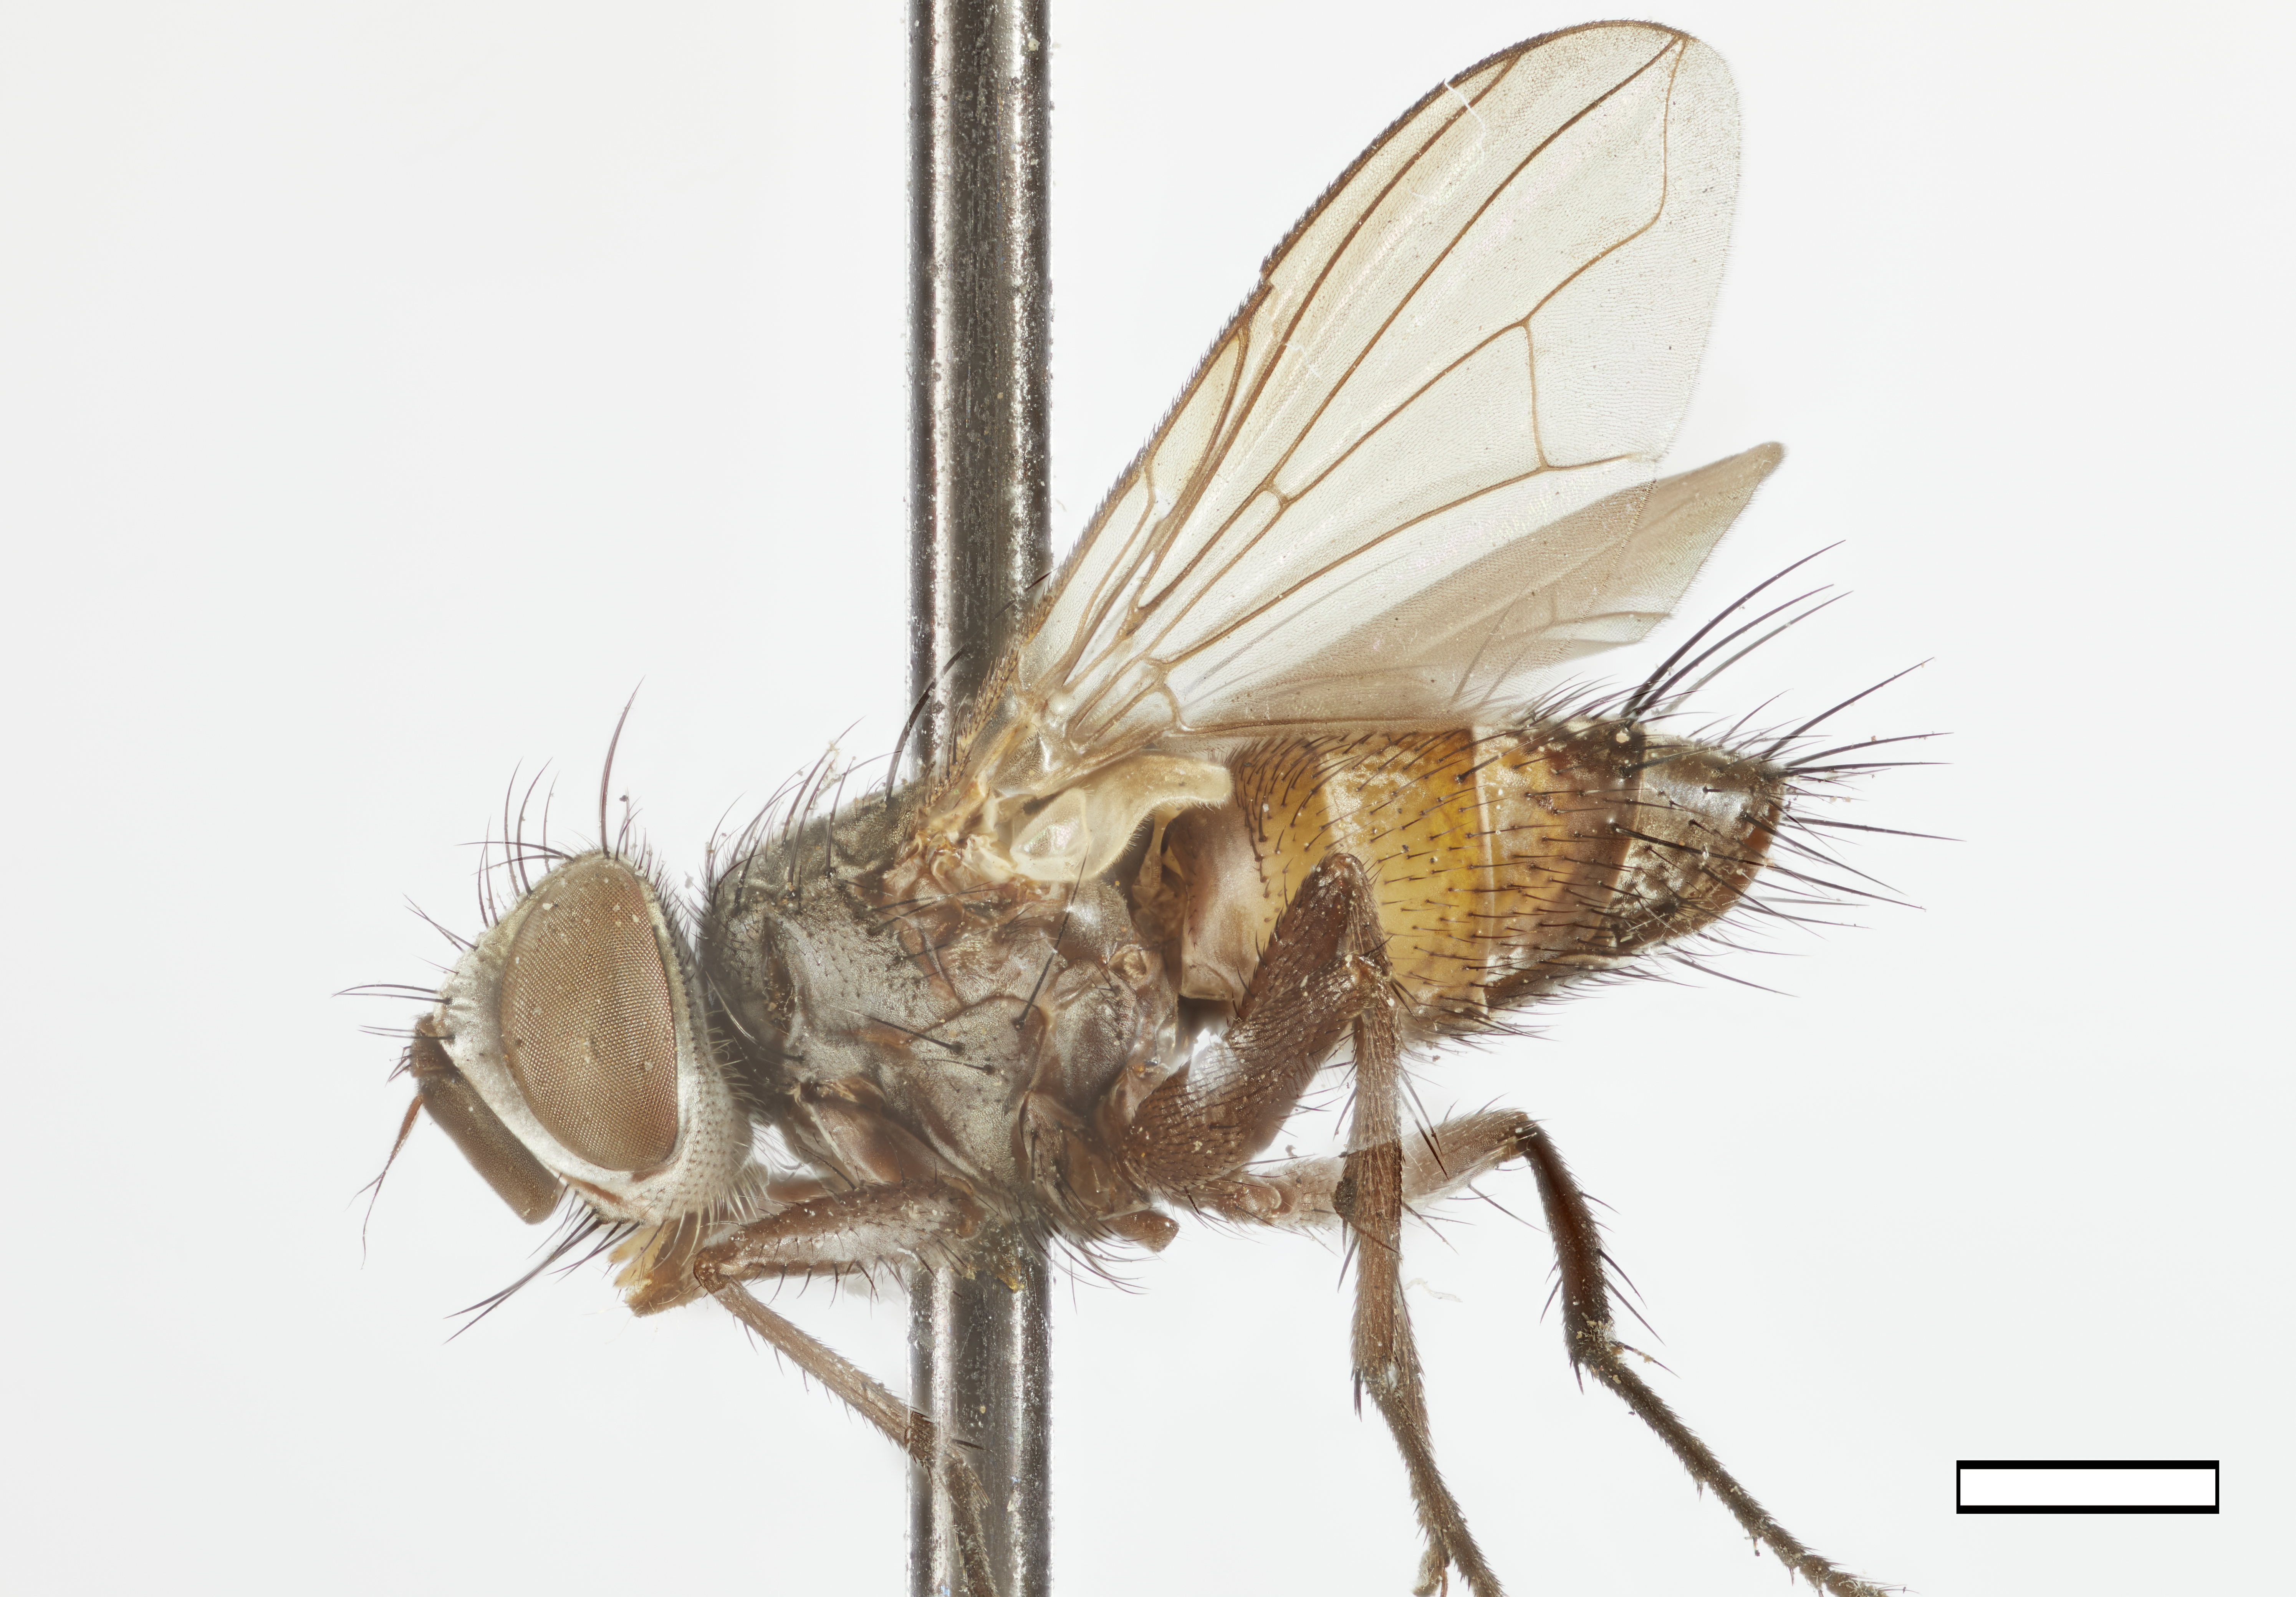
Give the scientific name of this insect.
Euzenilliopsis diatraeae
